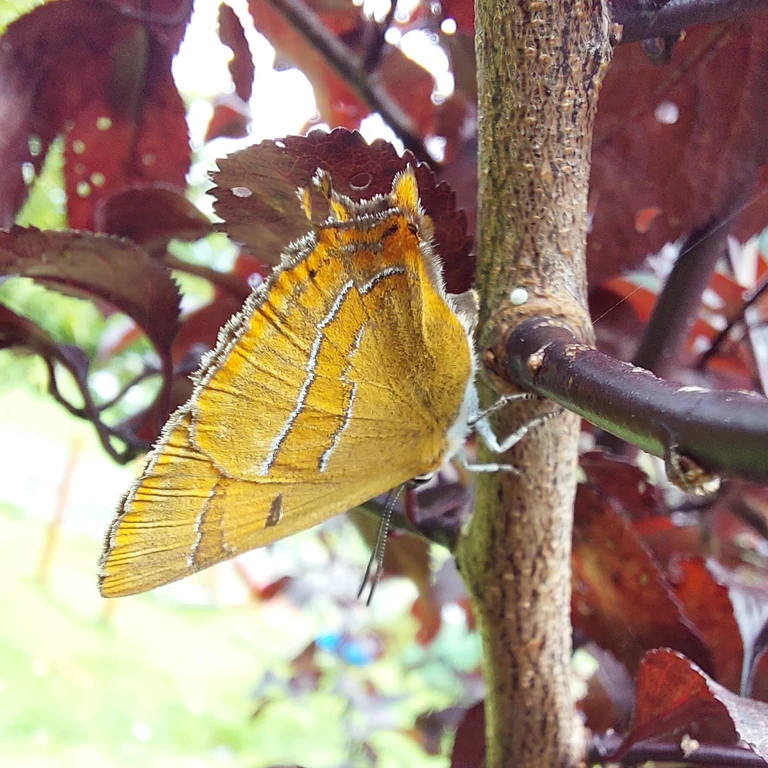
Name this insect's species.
Thecla betulae
